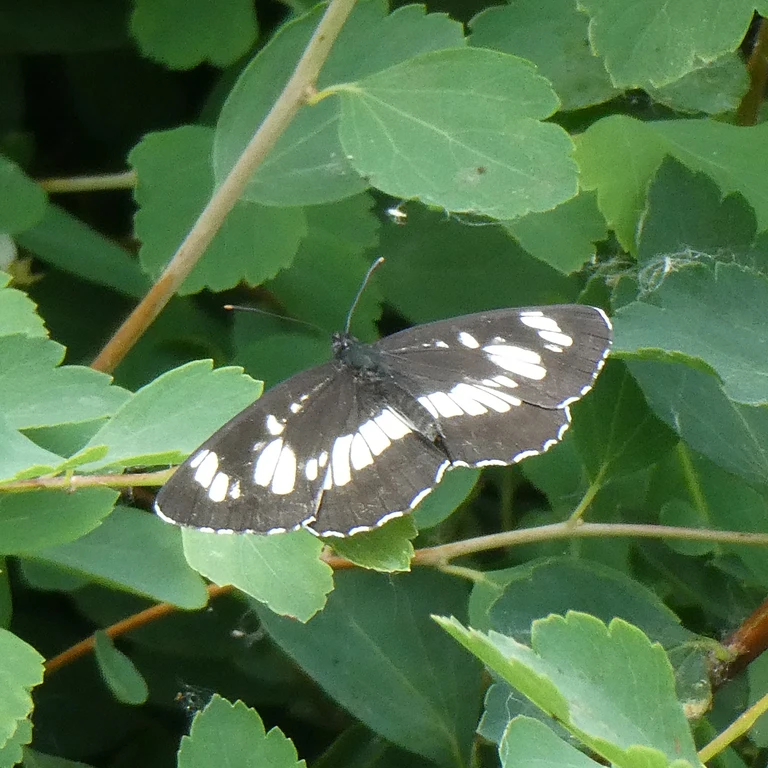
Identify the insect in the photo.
Neptis rivularis
